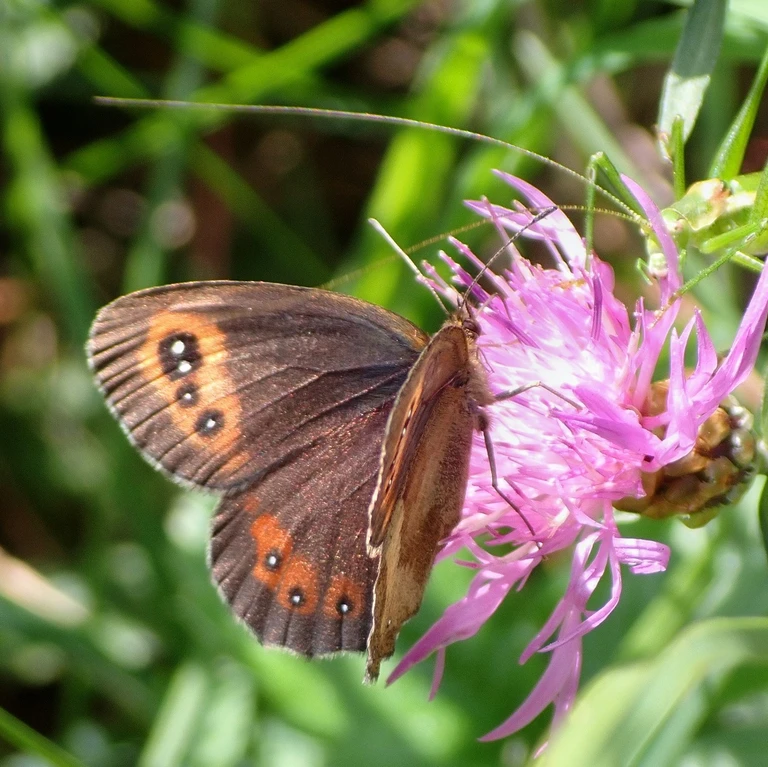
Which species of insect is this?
Erebia aethiops
